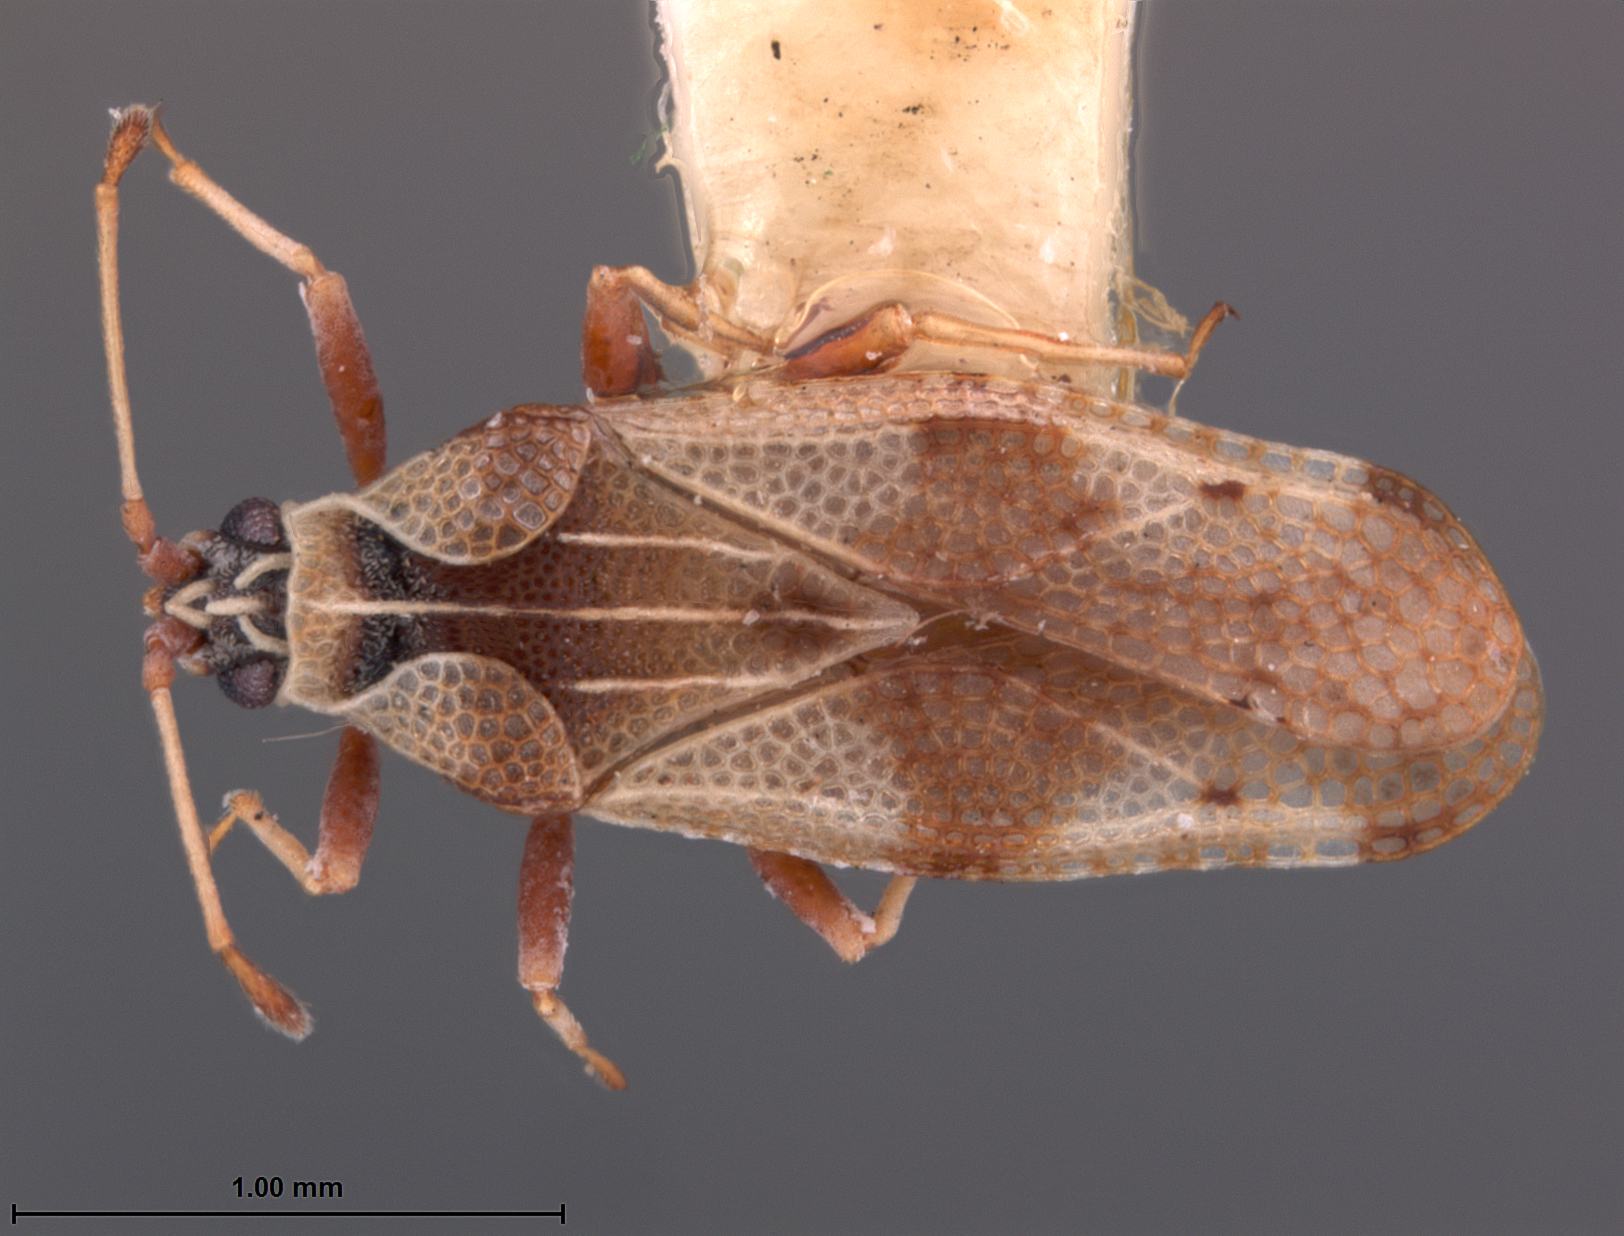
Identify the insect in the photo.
Cysteochila otaviana
